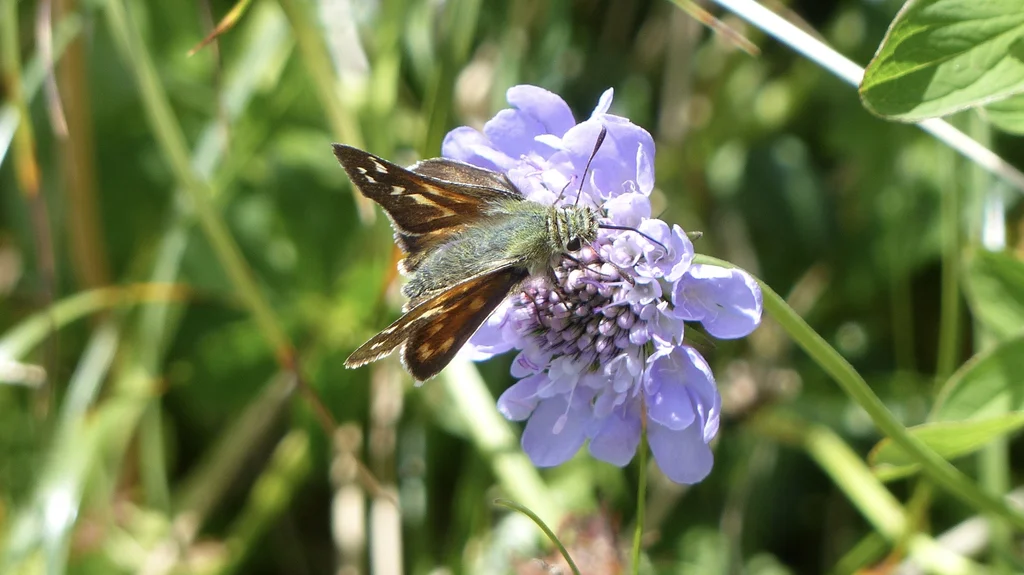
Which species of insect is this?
Hesperia comma
